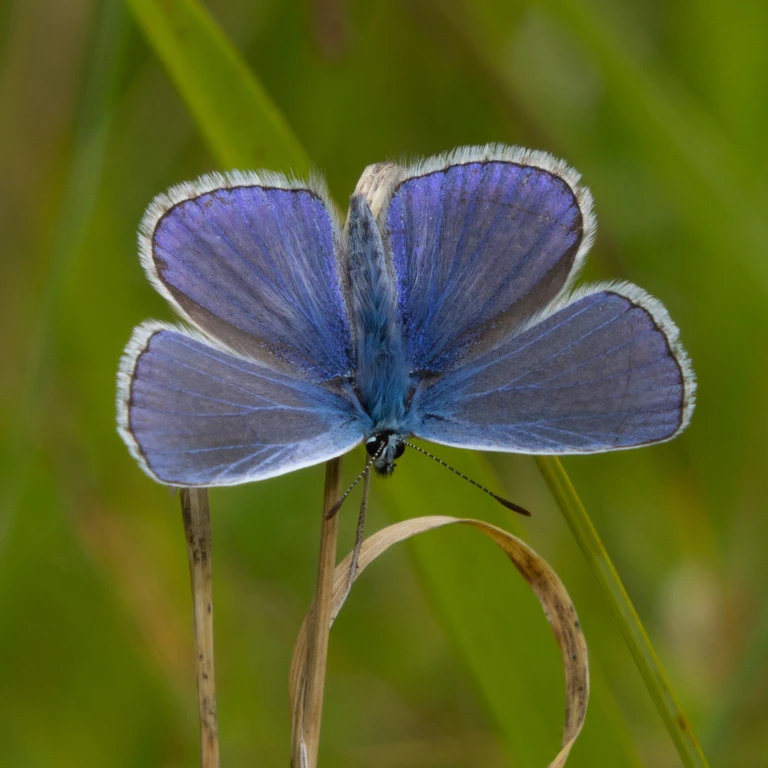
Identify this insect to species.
Polyommatus icarus
